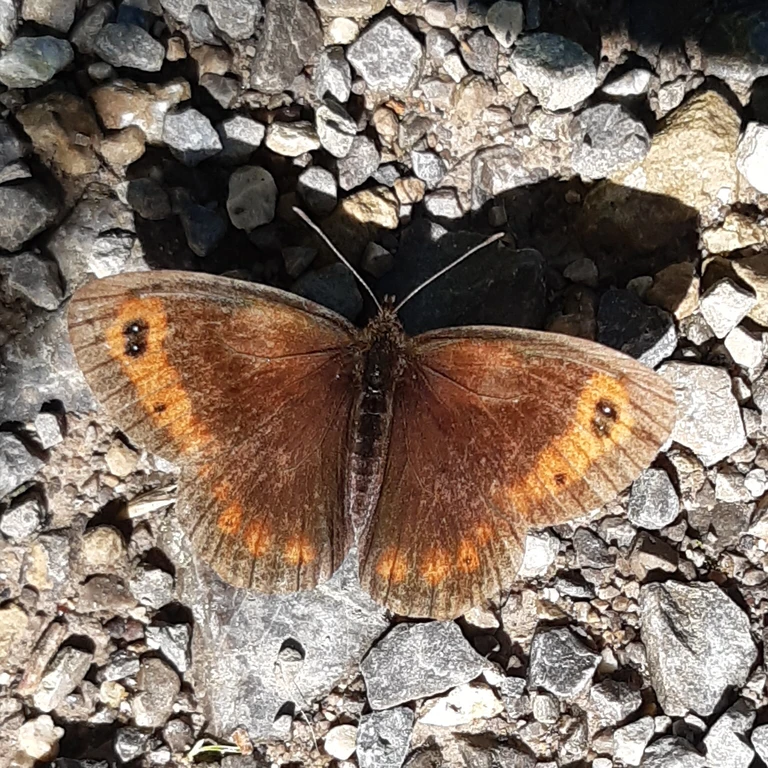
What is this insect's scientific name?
Erebia aethiops
